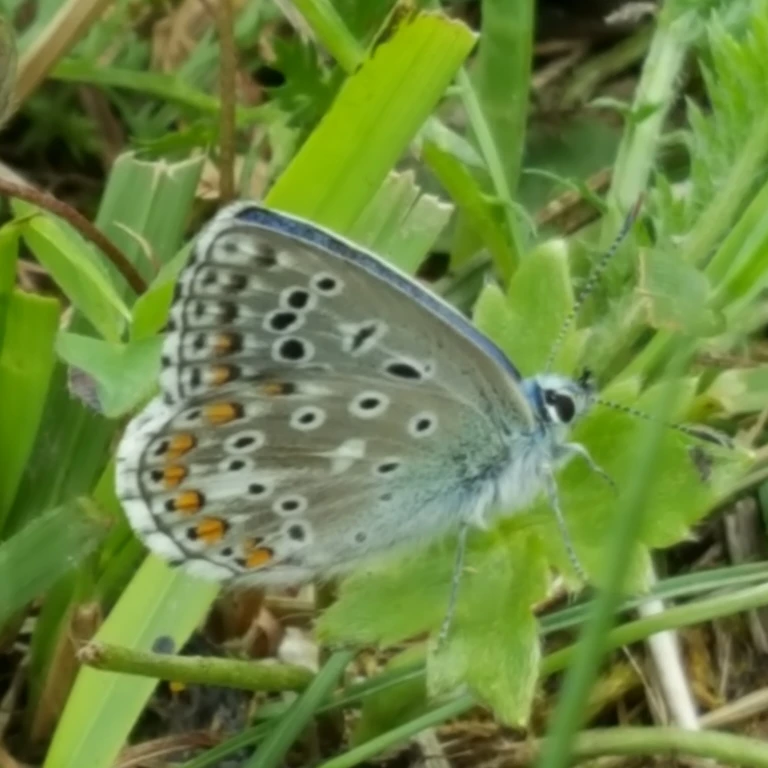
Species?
Lysandra bellargus
